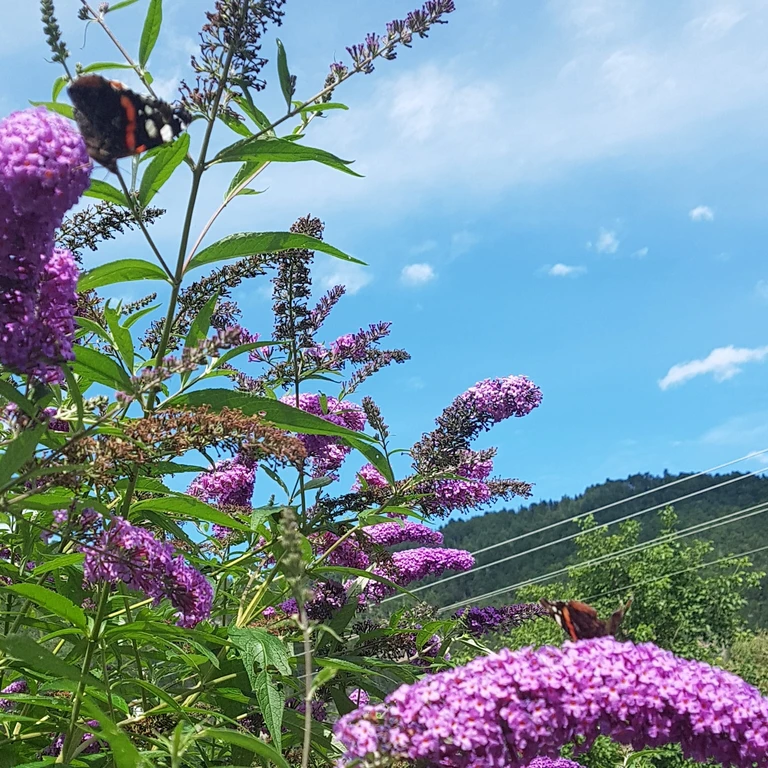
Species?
Vanessa atalanta
